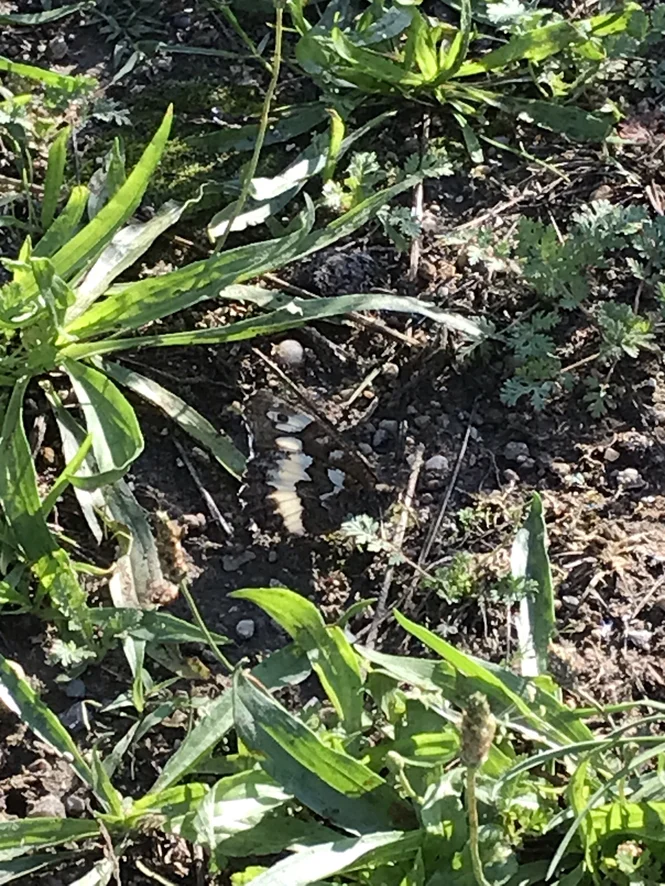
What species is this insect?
Brintesia circe
